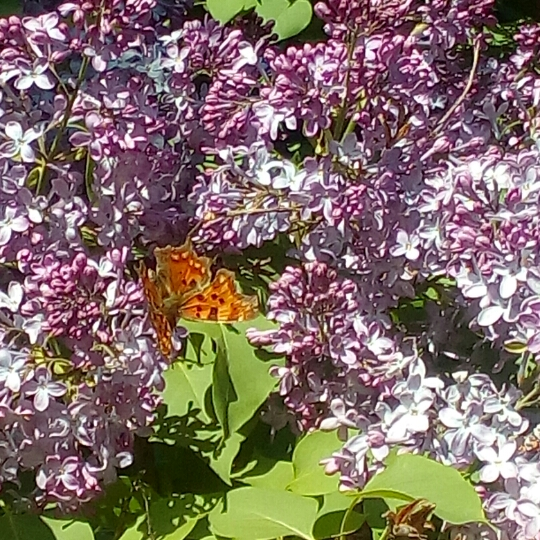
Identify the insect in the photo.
Polygonia c-album
